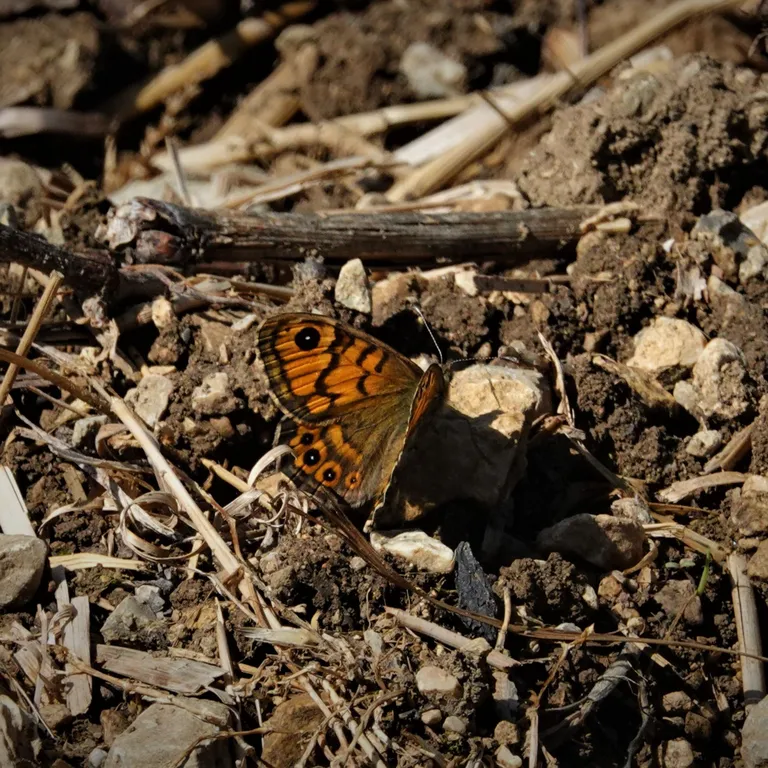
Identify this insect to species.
Lasiommata megera (also Pararge megera)
